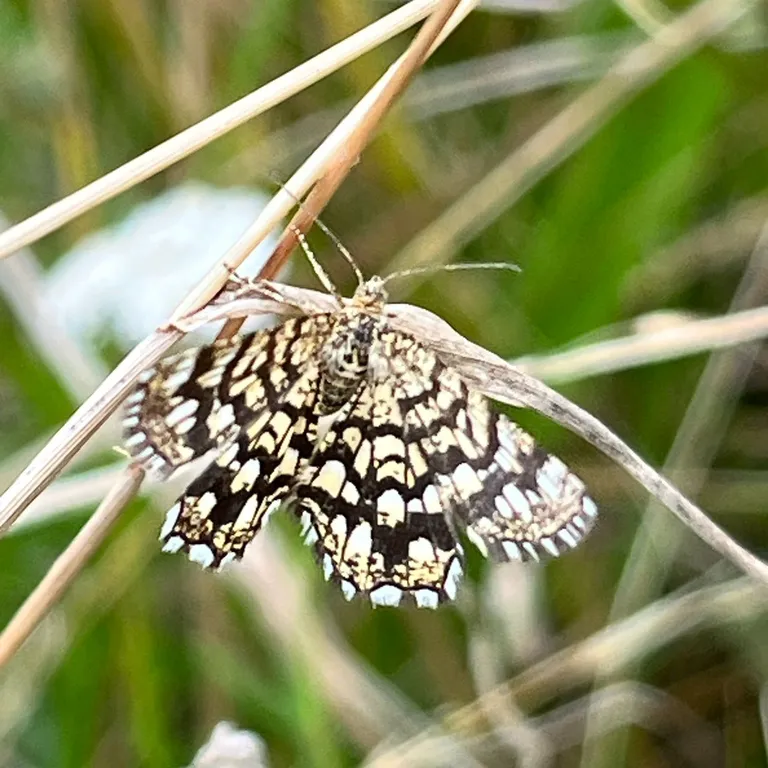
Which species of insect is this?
Chiasmia clathrata
